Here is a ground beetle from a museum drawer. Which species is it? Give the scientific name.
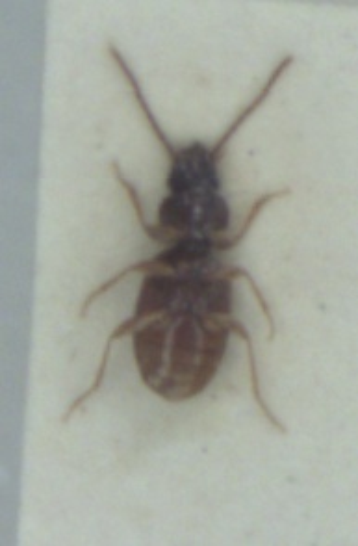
Epaphius secalis
